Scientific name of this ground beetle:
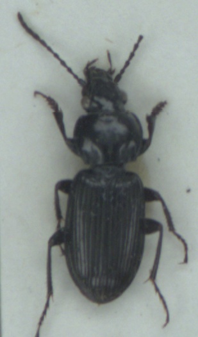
Pterostichus rhaeticus
